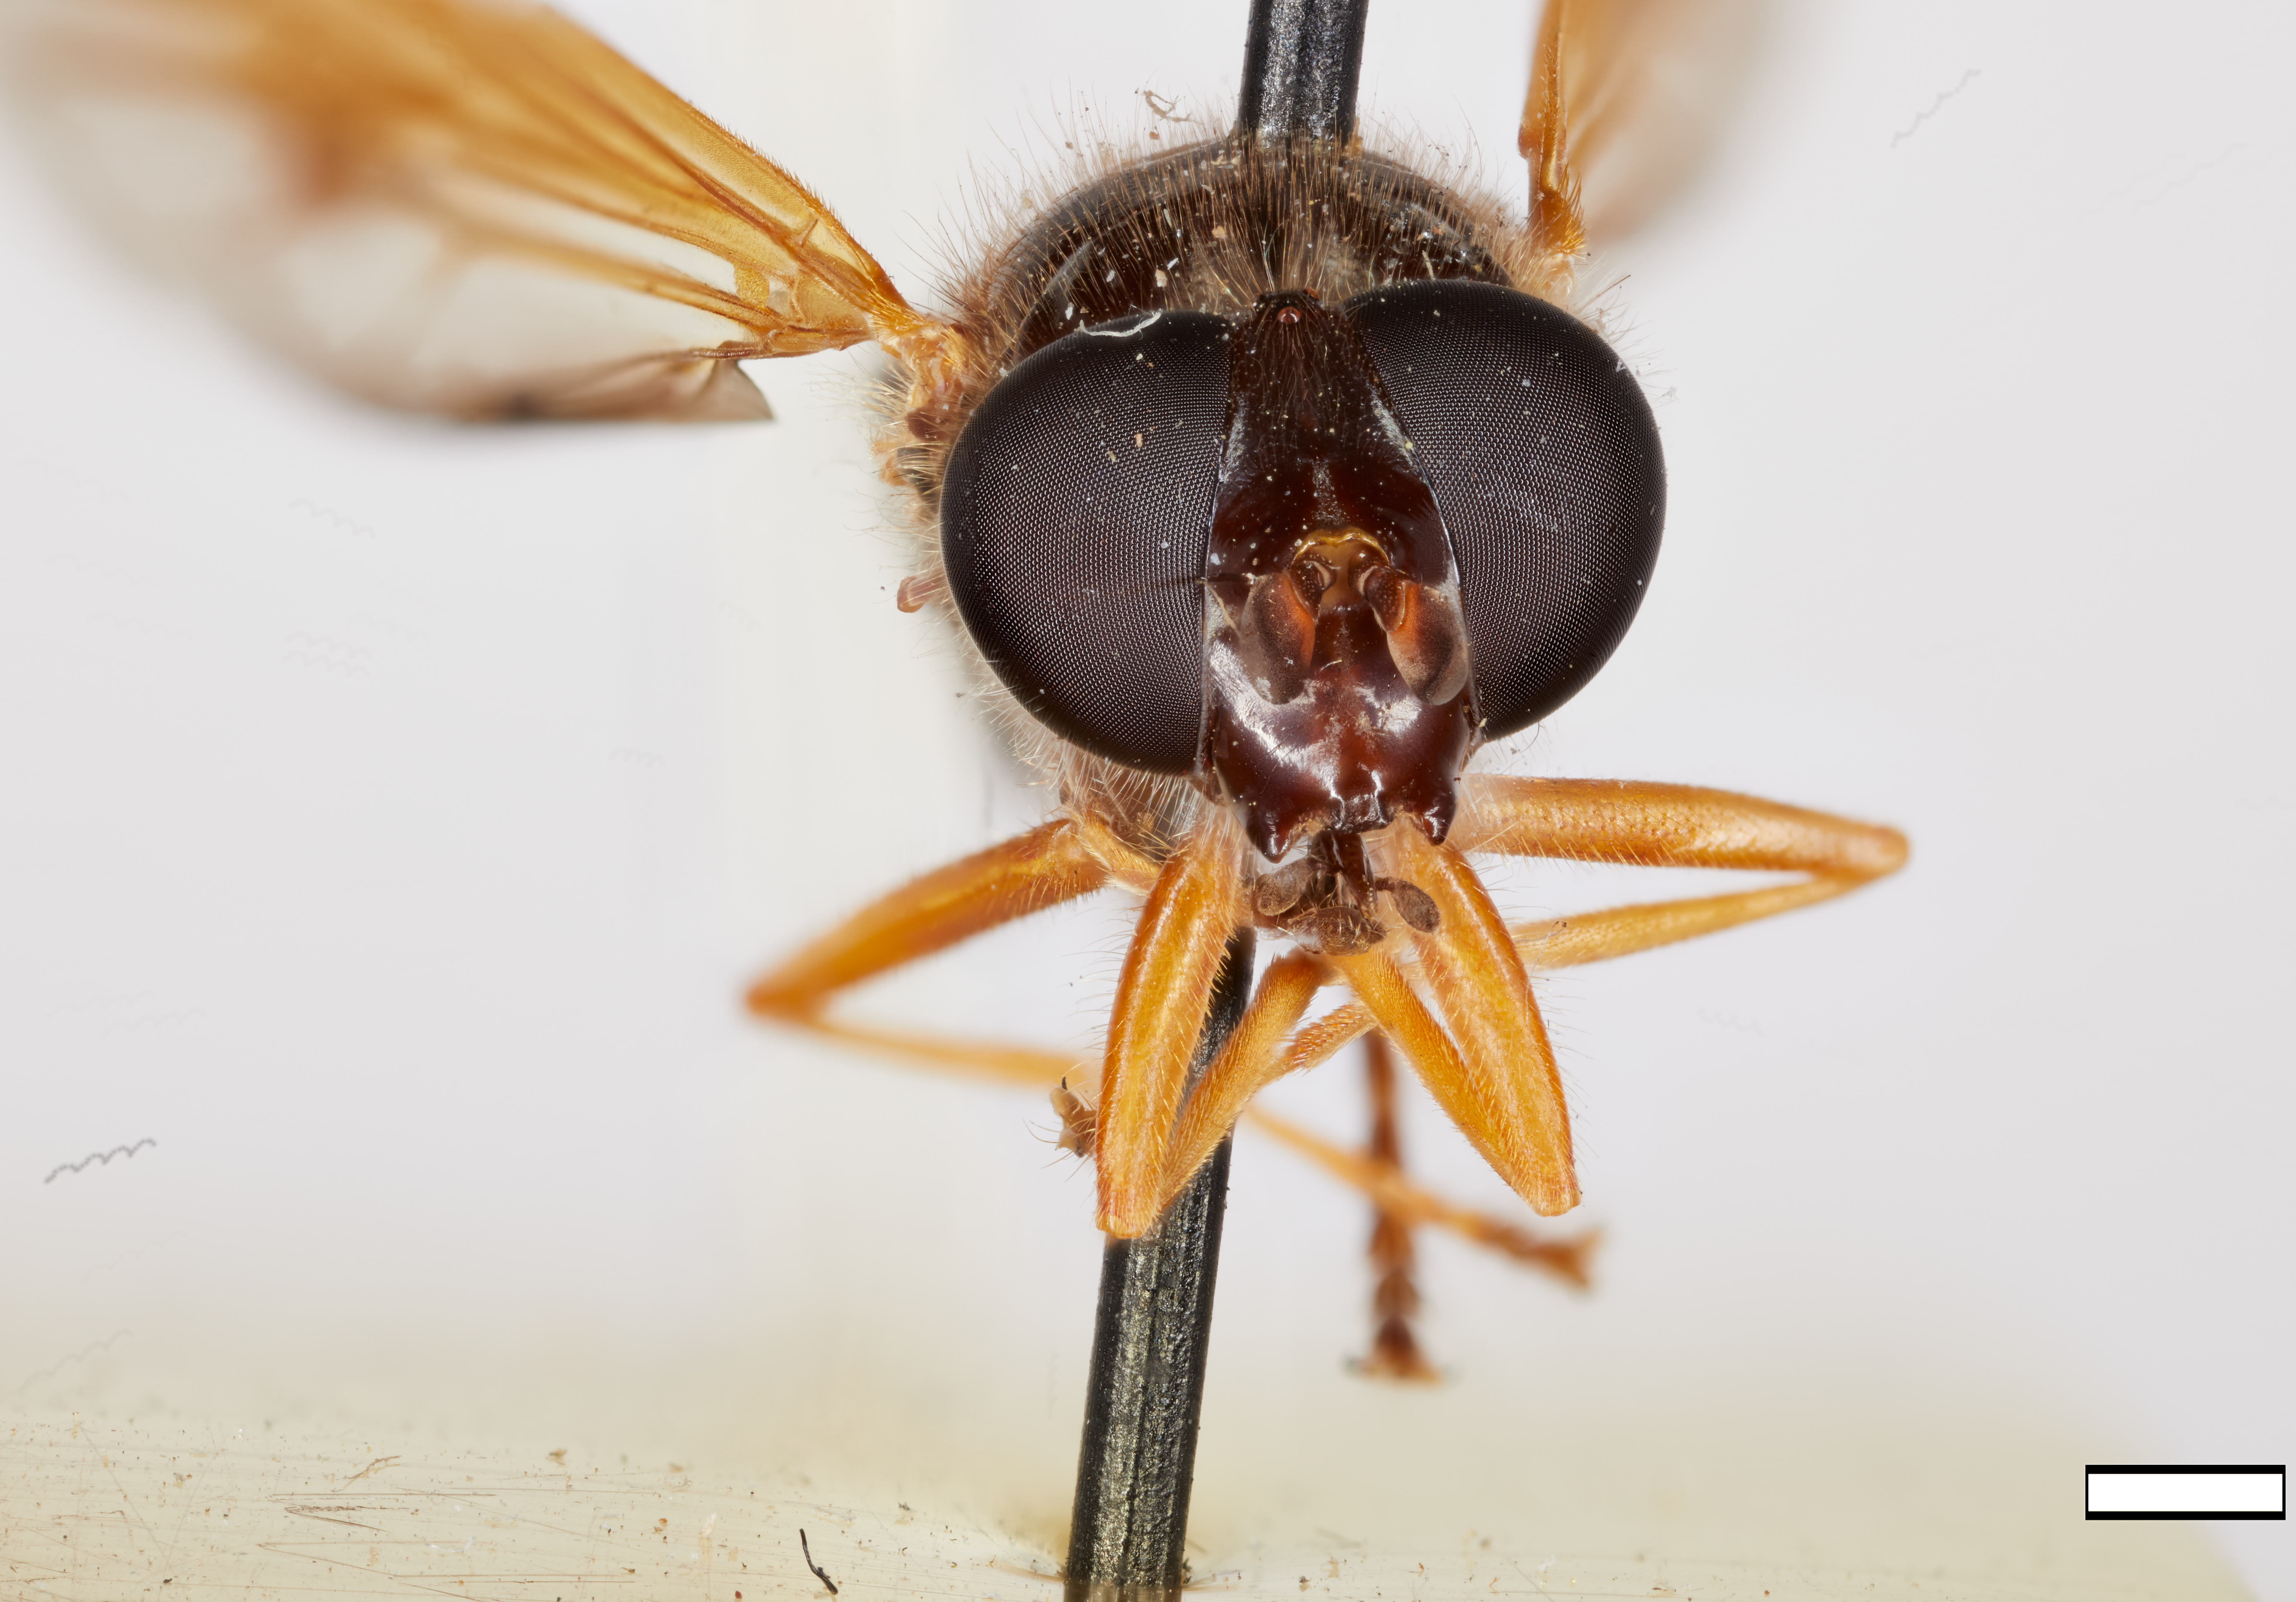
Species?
Odyneromyia valdiviformis
